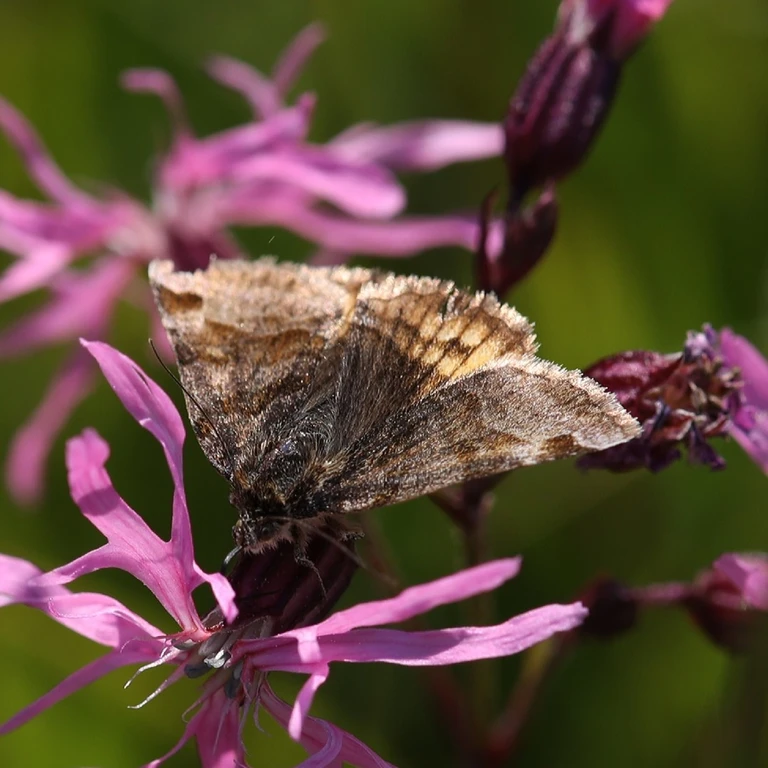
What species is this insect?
Euclidia glyphica
